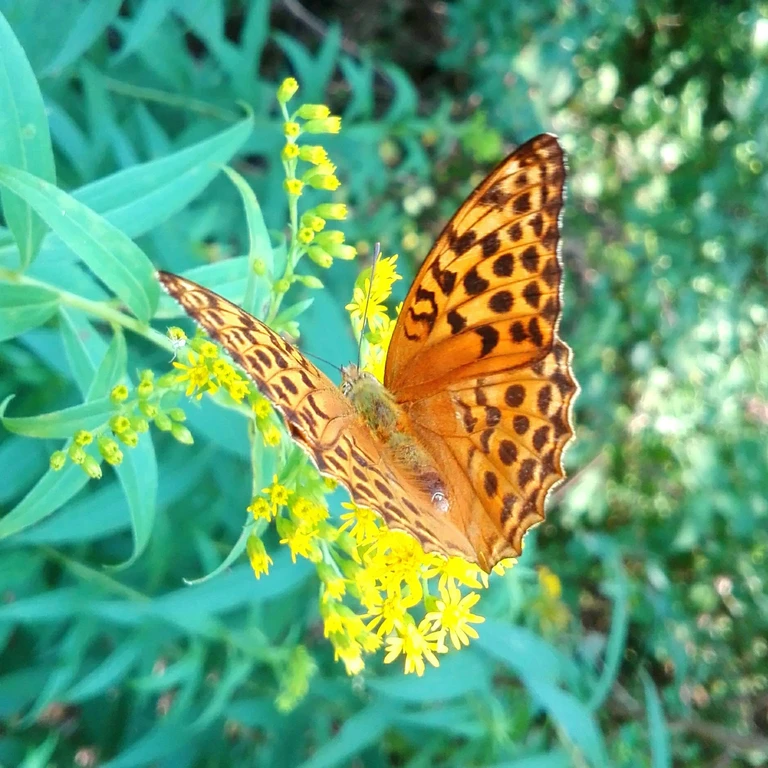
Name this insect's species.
Argynnis paphia
